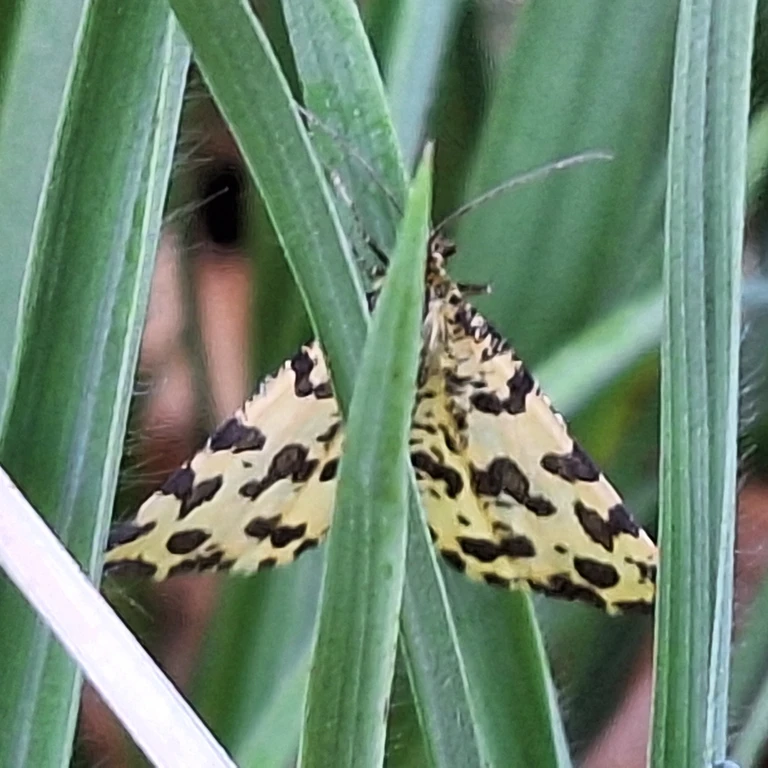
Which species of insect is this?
Pseudopanthera macularia
